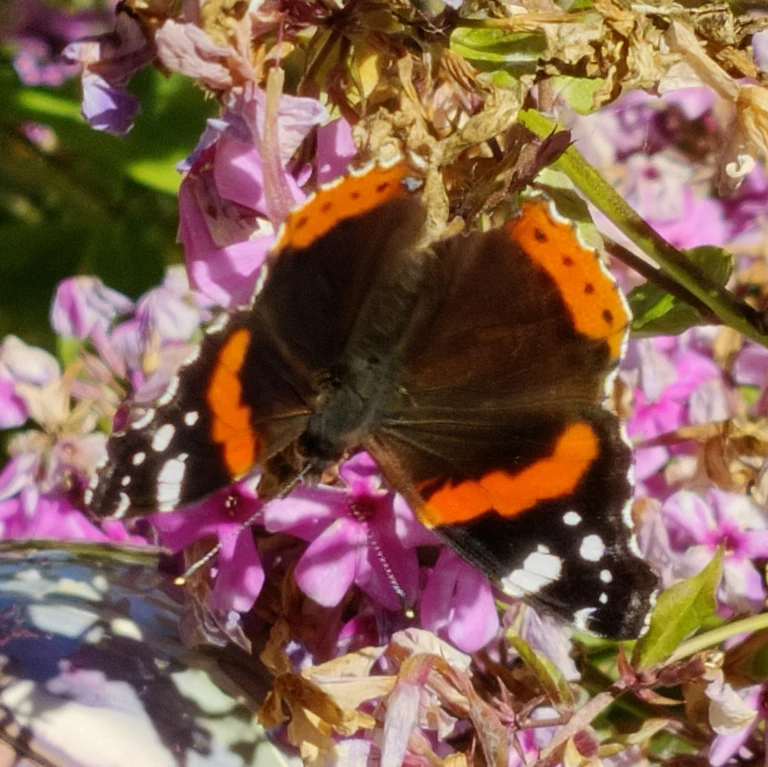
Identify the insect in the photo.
Vanessa atalanta
